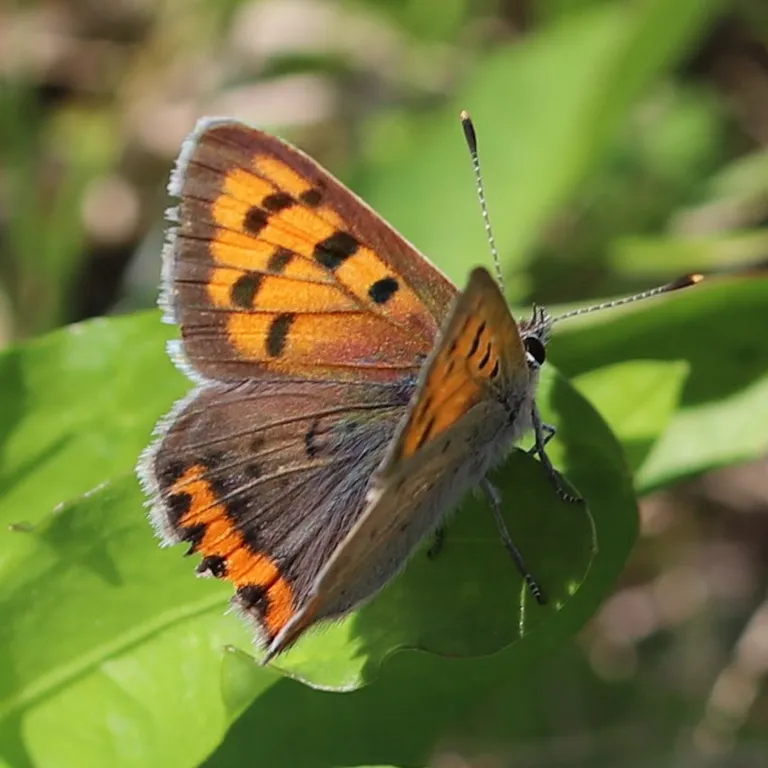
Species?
Lycaena phlaeas
